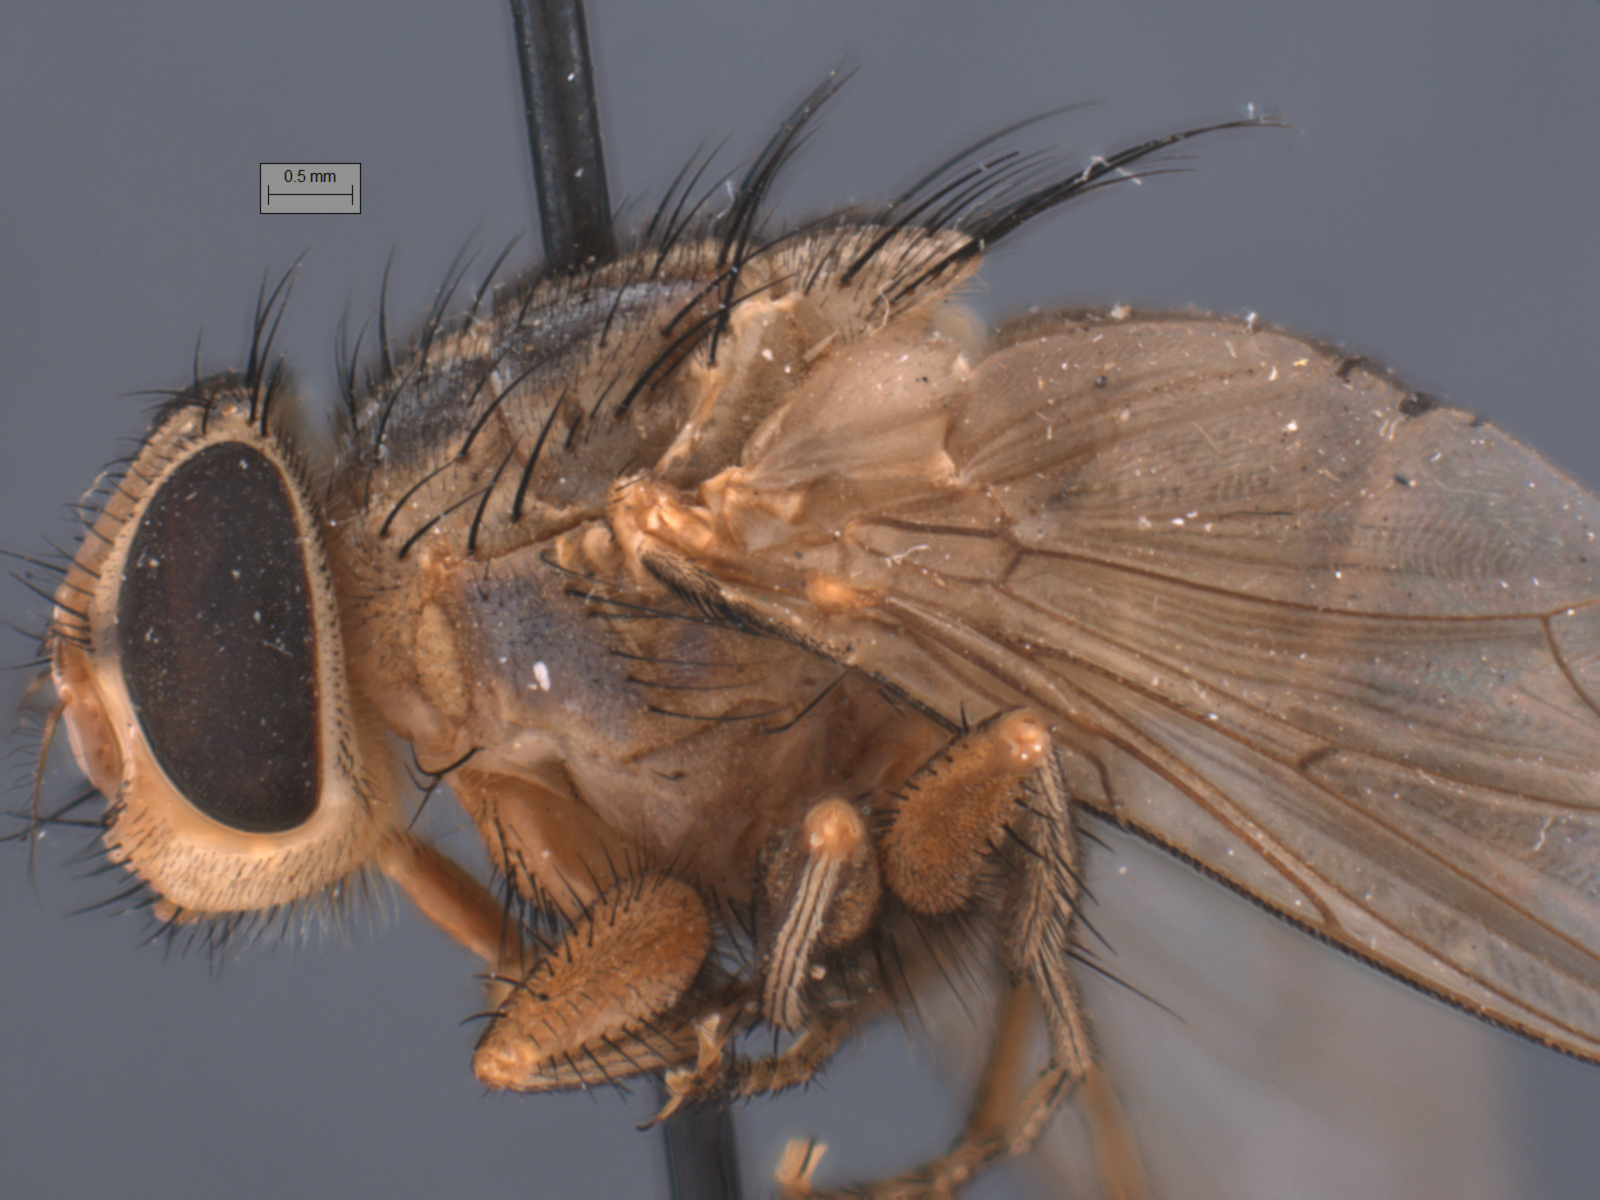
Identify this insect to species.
Auchmeromyia bequaerti
